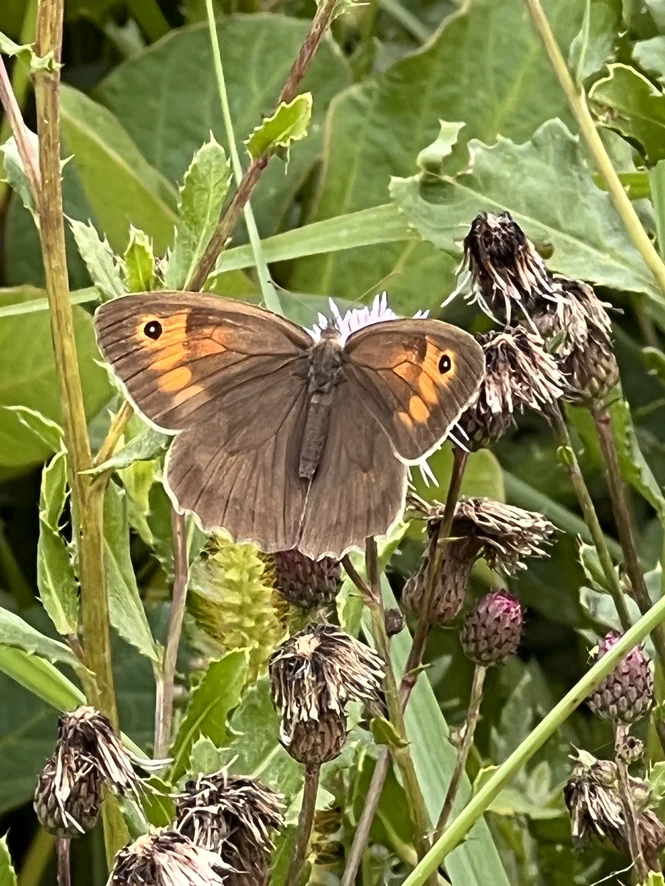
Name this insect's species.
Maniola jurtina
